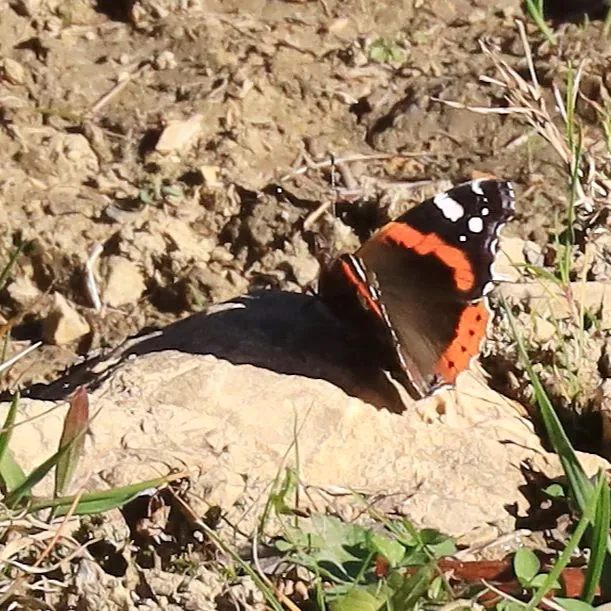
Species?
Vanessa atalanta
